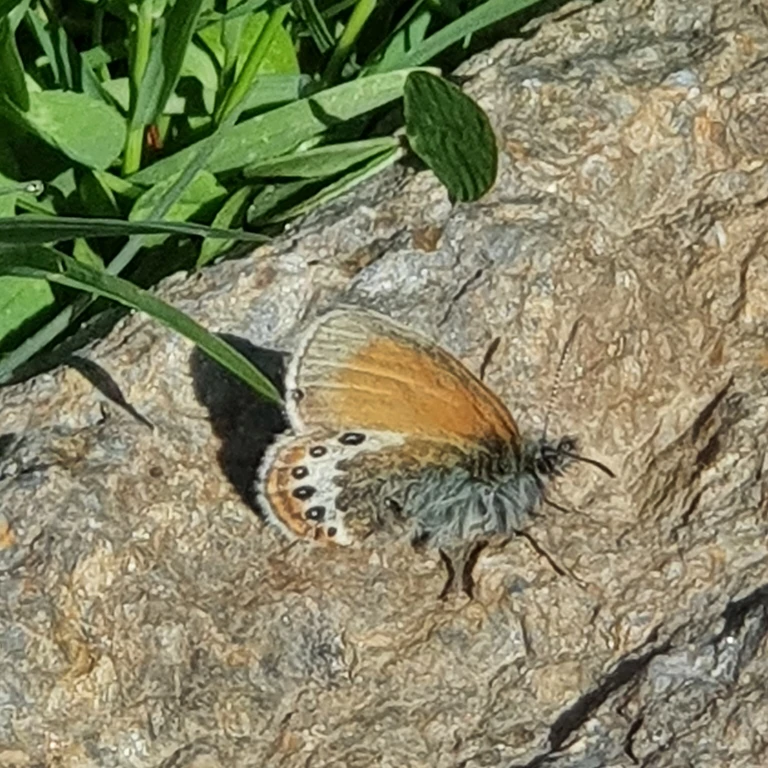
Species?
Coenonympha gardetta
